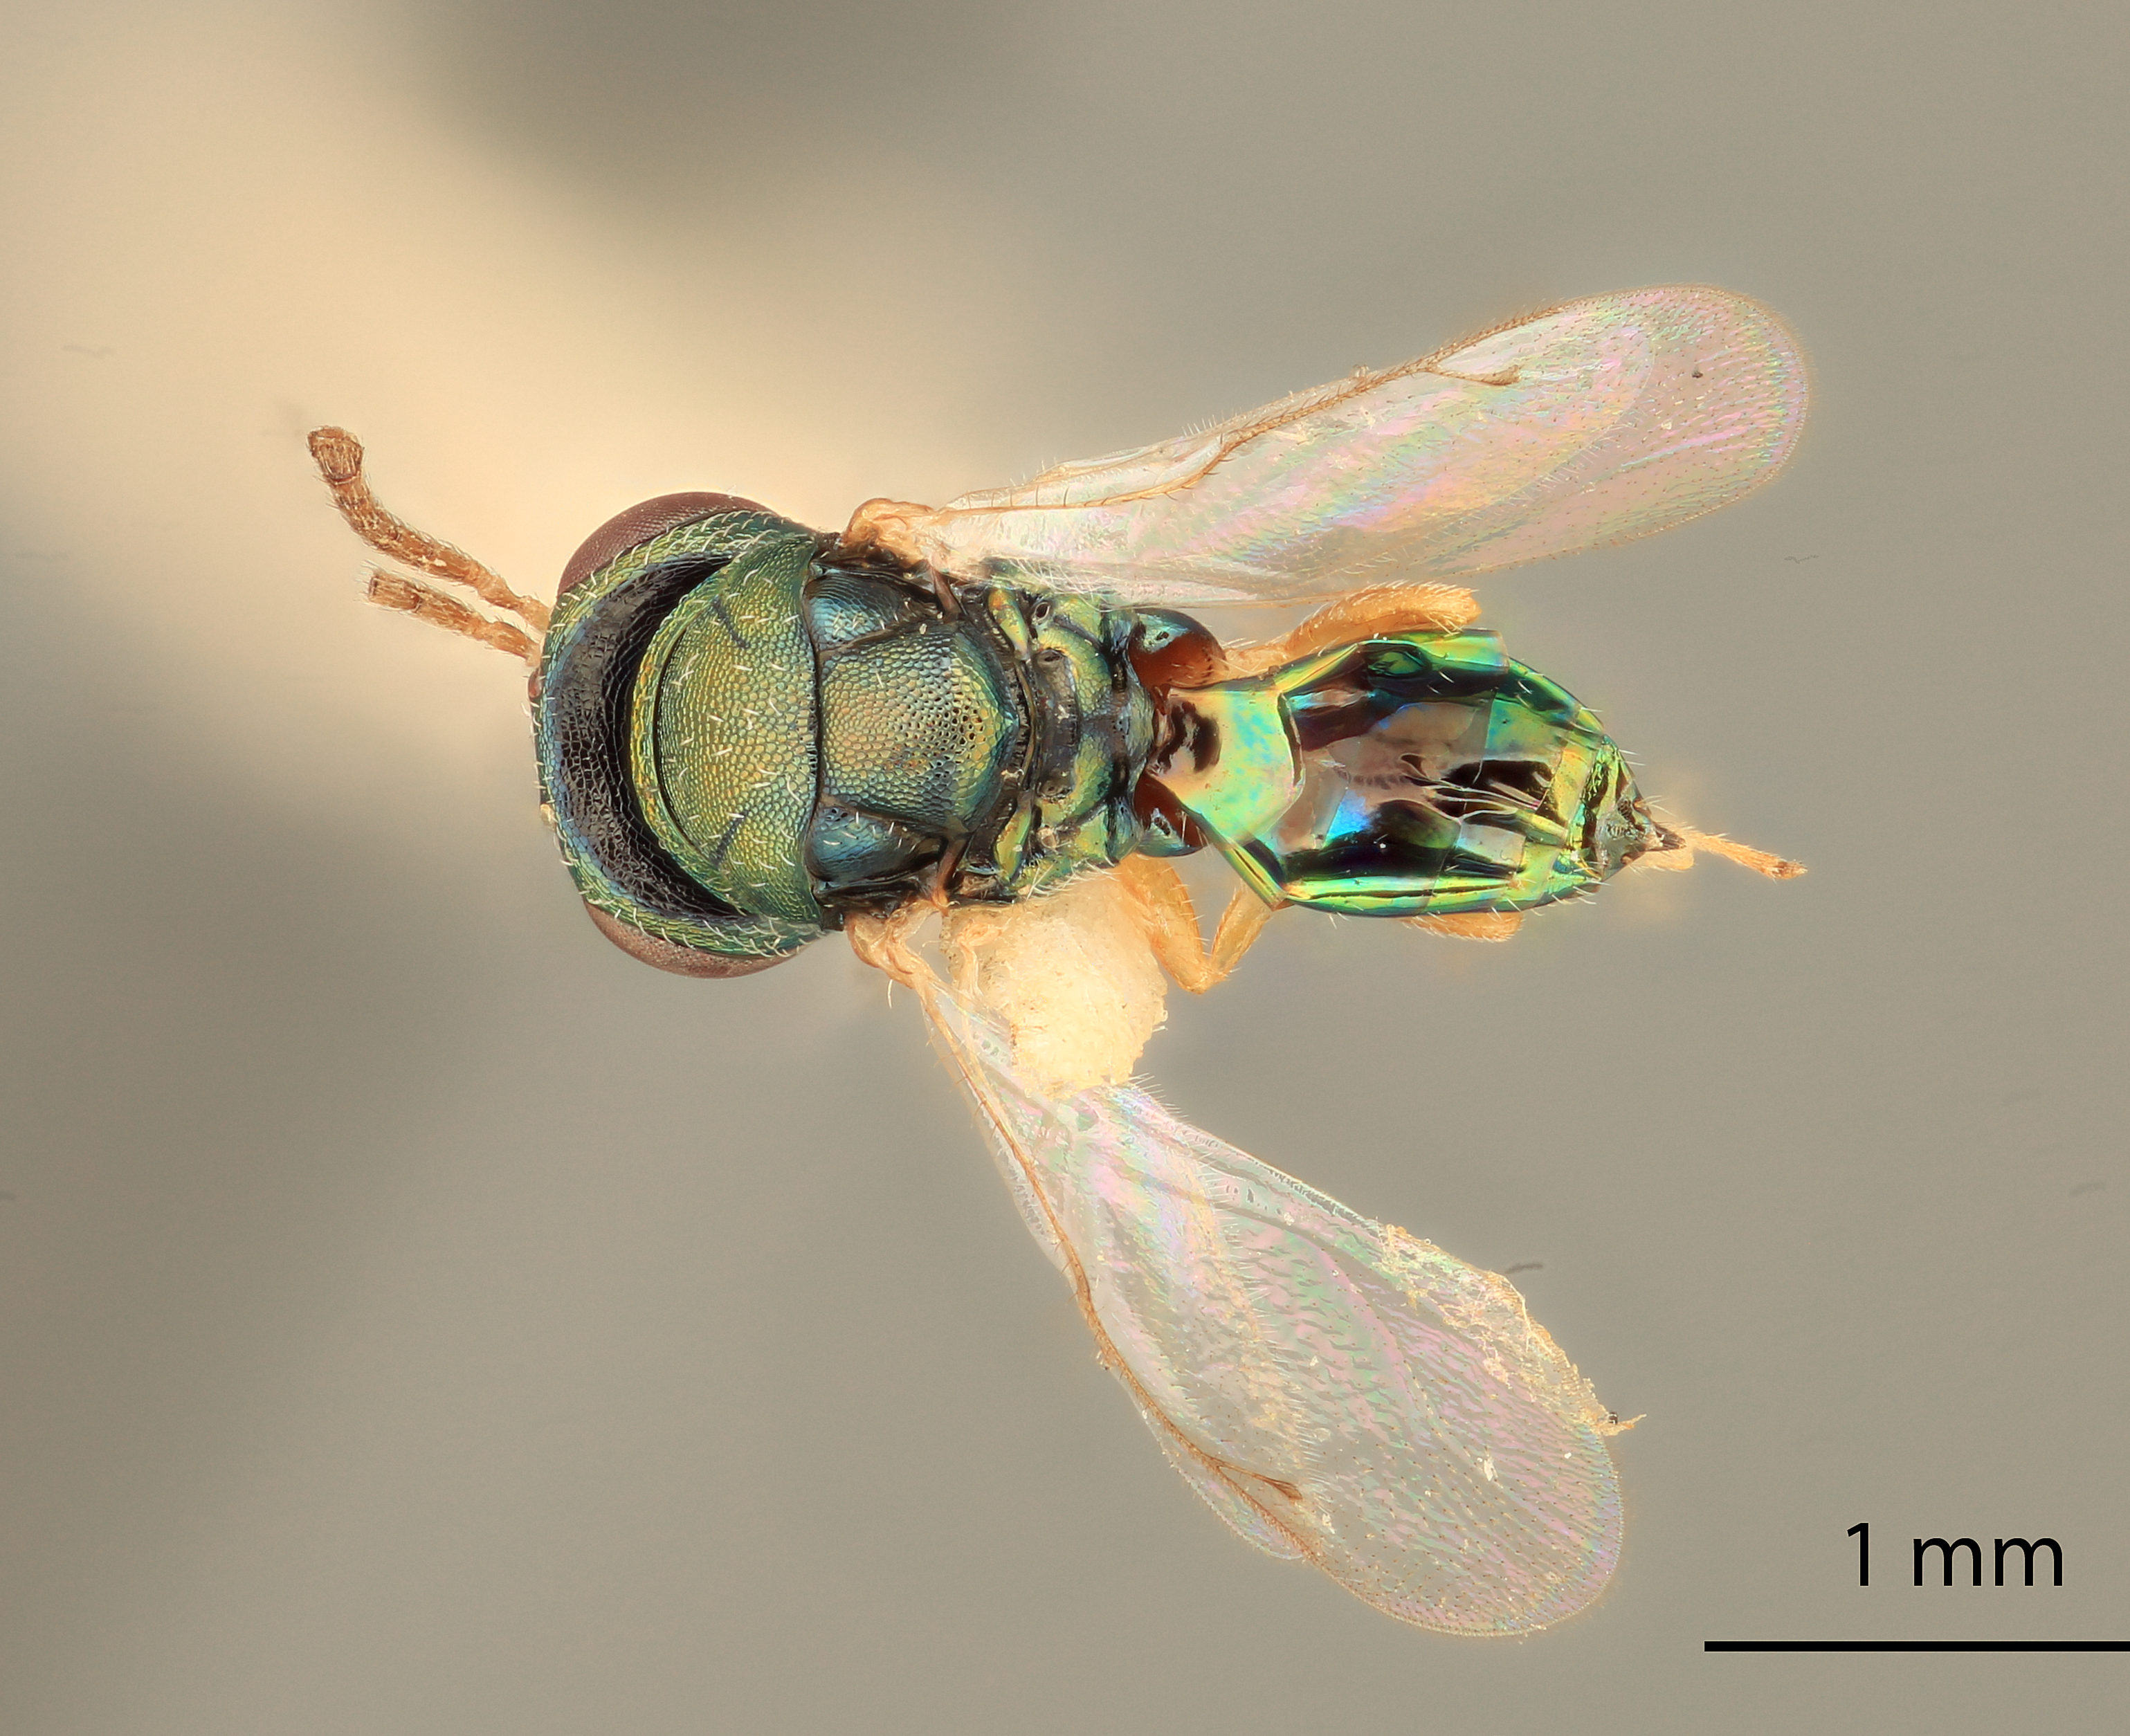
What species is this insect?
Protolaccus bacchadis
